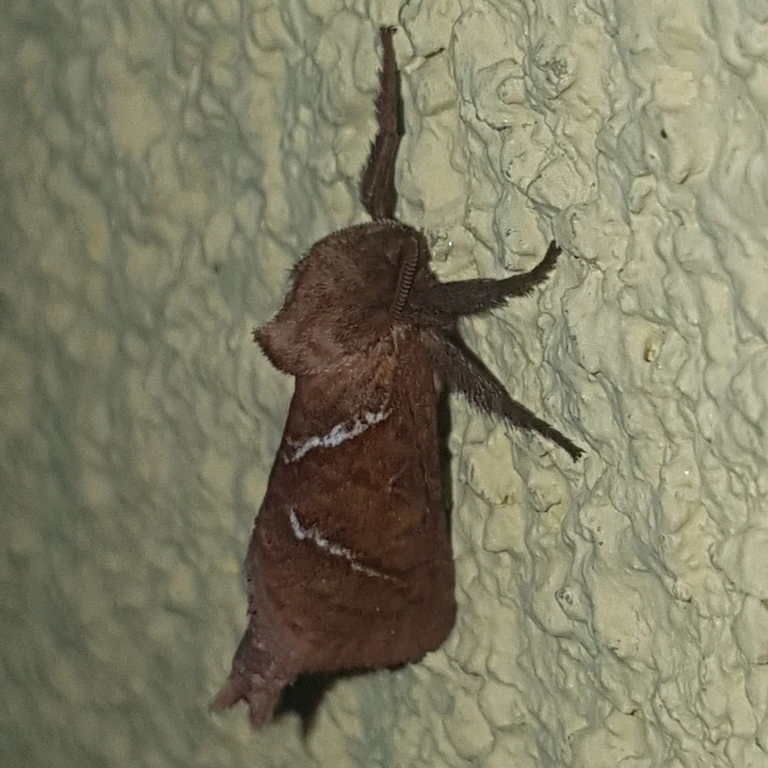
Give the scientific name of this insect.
Triodia sylvina
